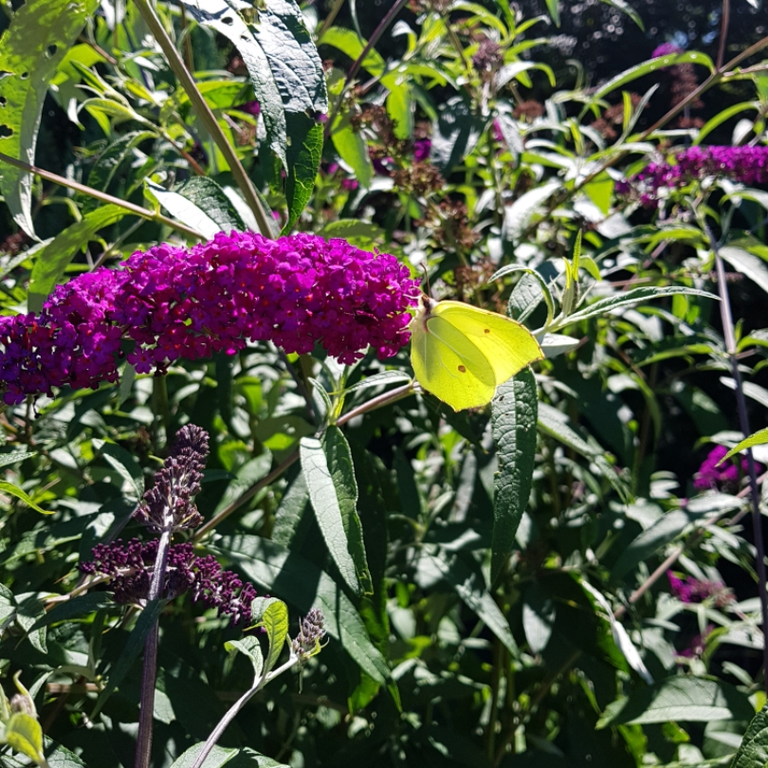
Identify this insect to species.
Gonepteryx rhamni
